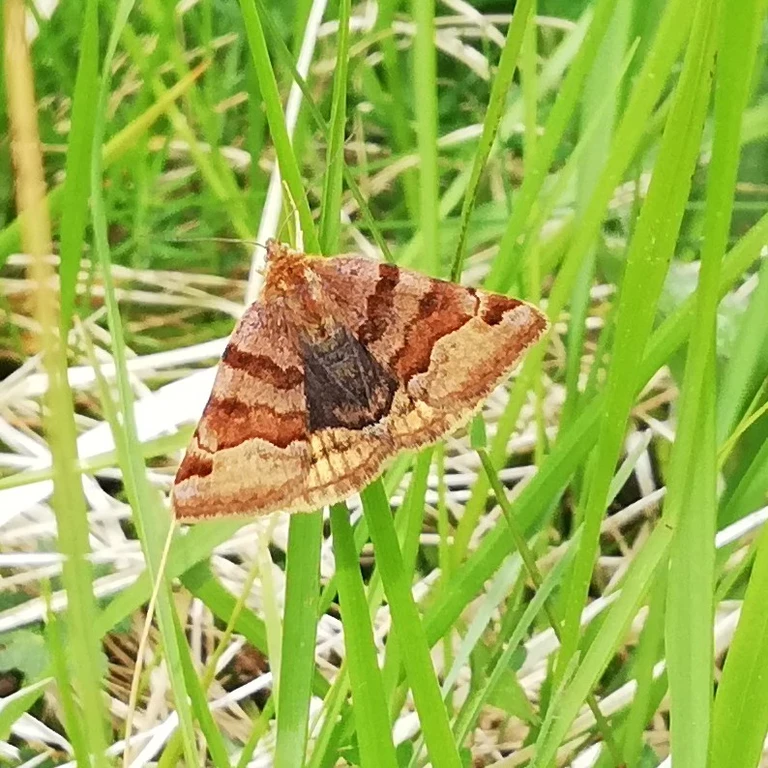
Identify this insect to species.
Euclidia glyphica
